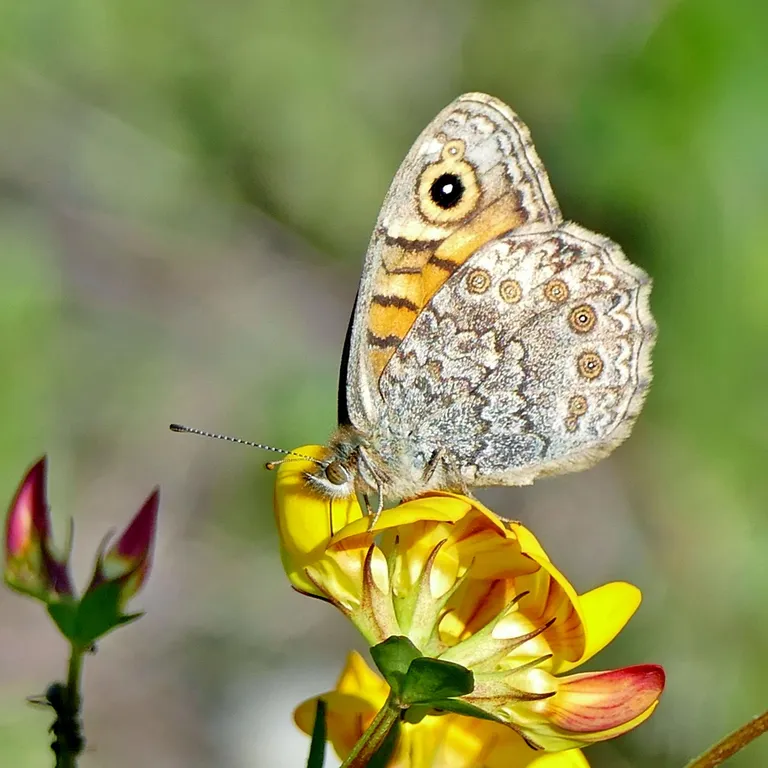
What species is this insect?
Lasiommata megera (also Pararge megera)
